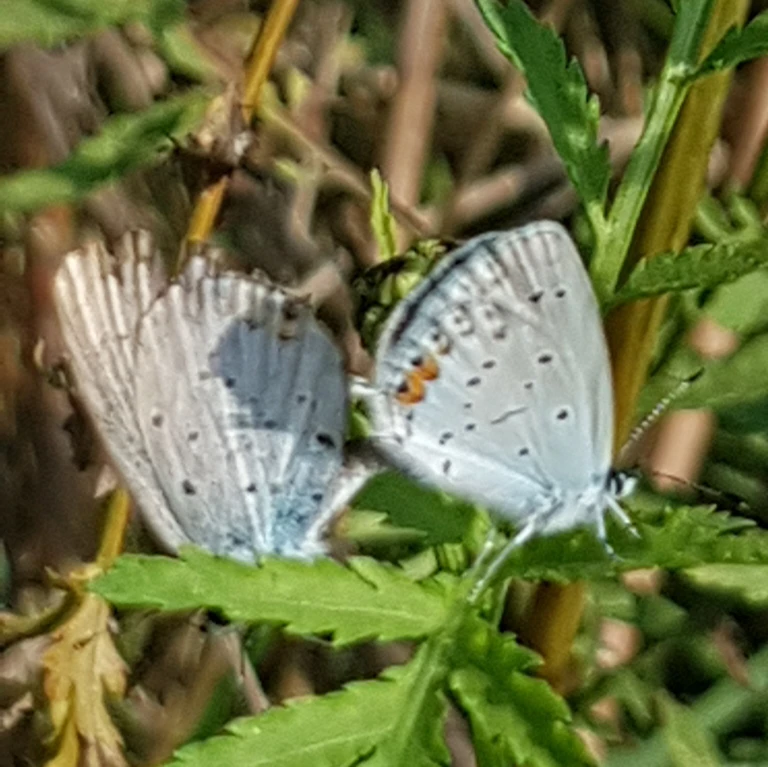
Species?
Cupido argiades (also Elkalyce argiades)
